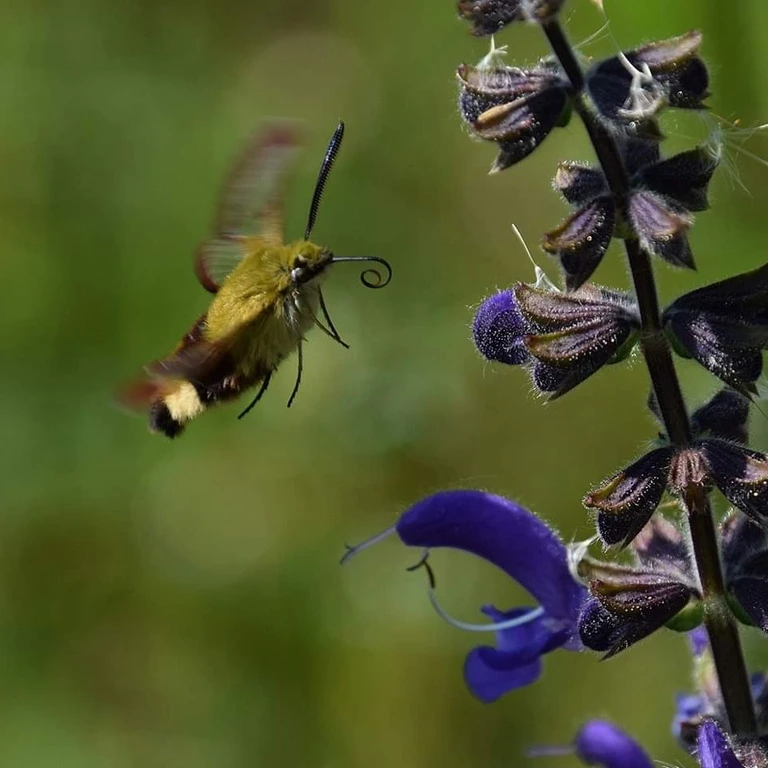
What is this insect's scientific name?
Hemaris fuciformis
